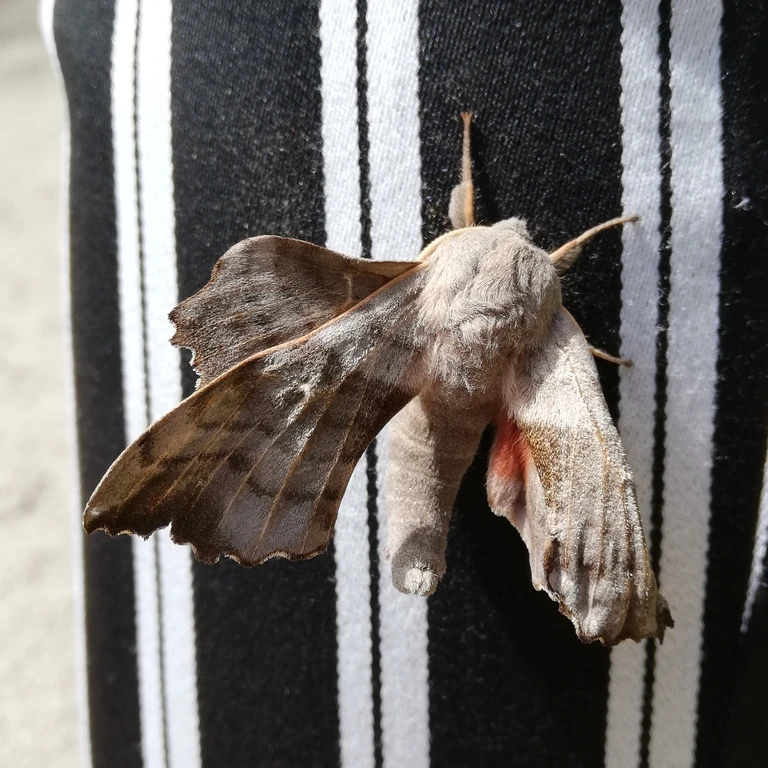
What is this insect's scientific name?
Laothoe populi
